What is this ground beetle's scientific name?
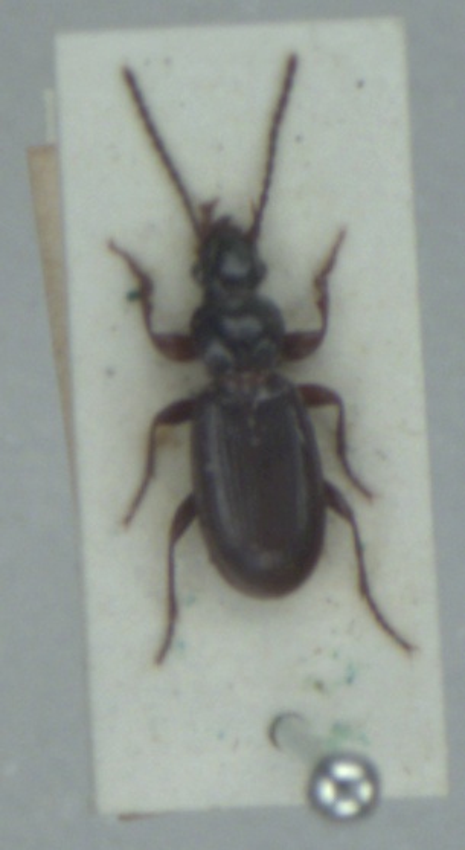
Patrobus assimilis
